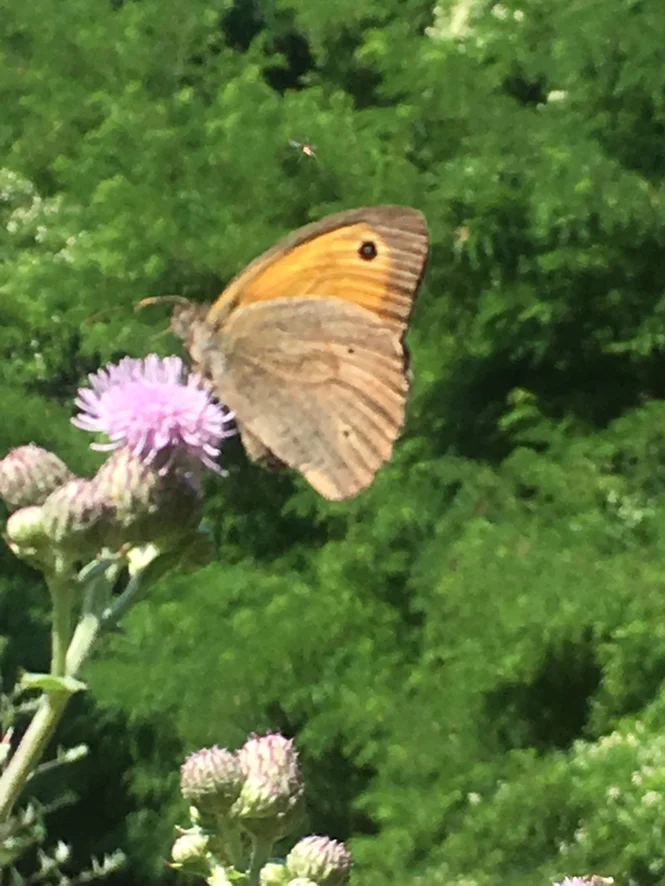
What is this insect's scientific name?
Maniola jurtina
